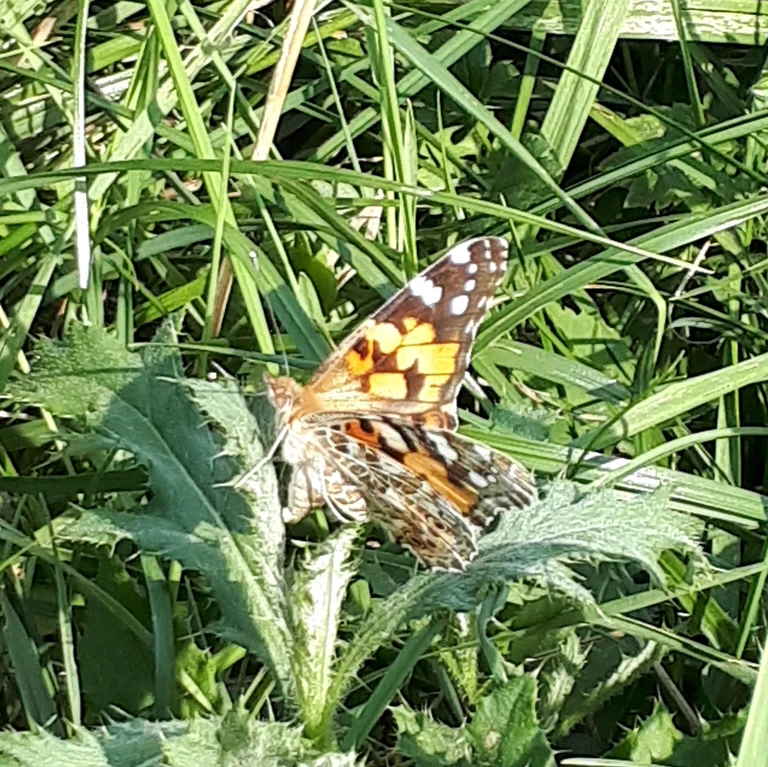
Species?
Vanessa cardui
